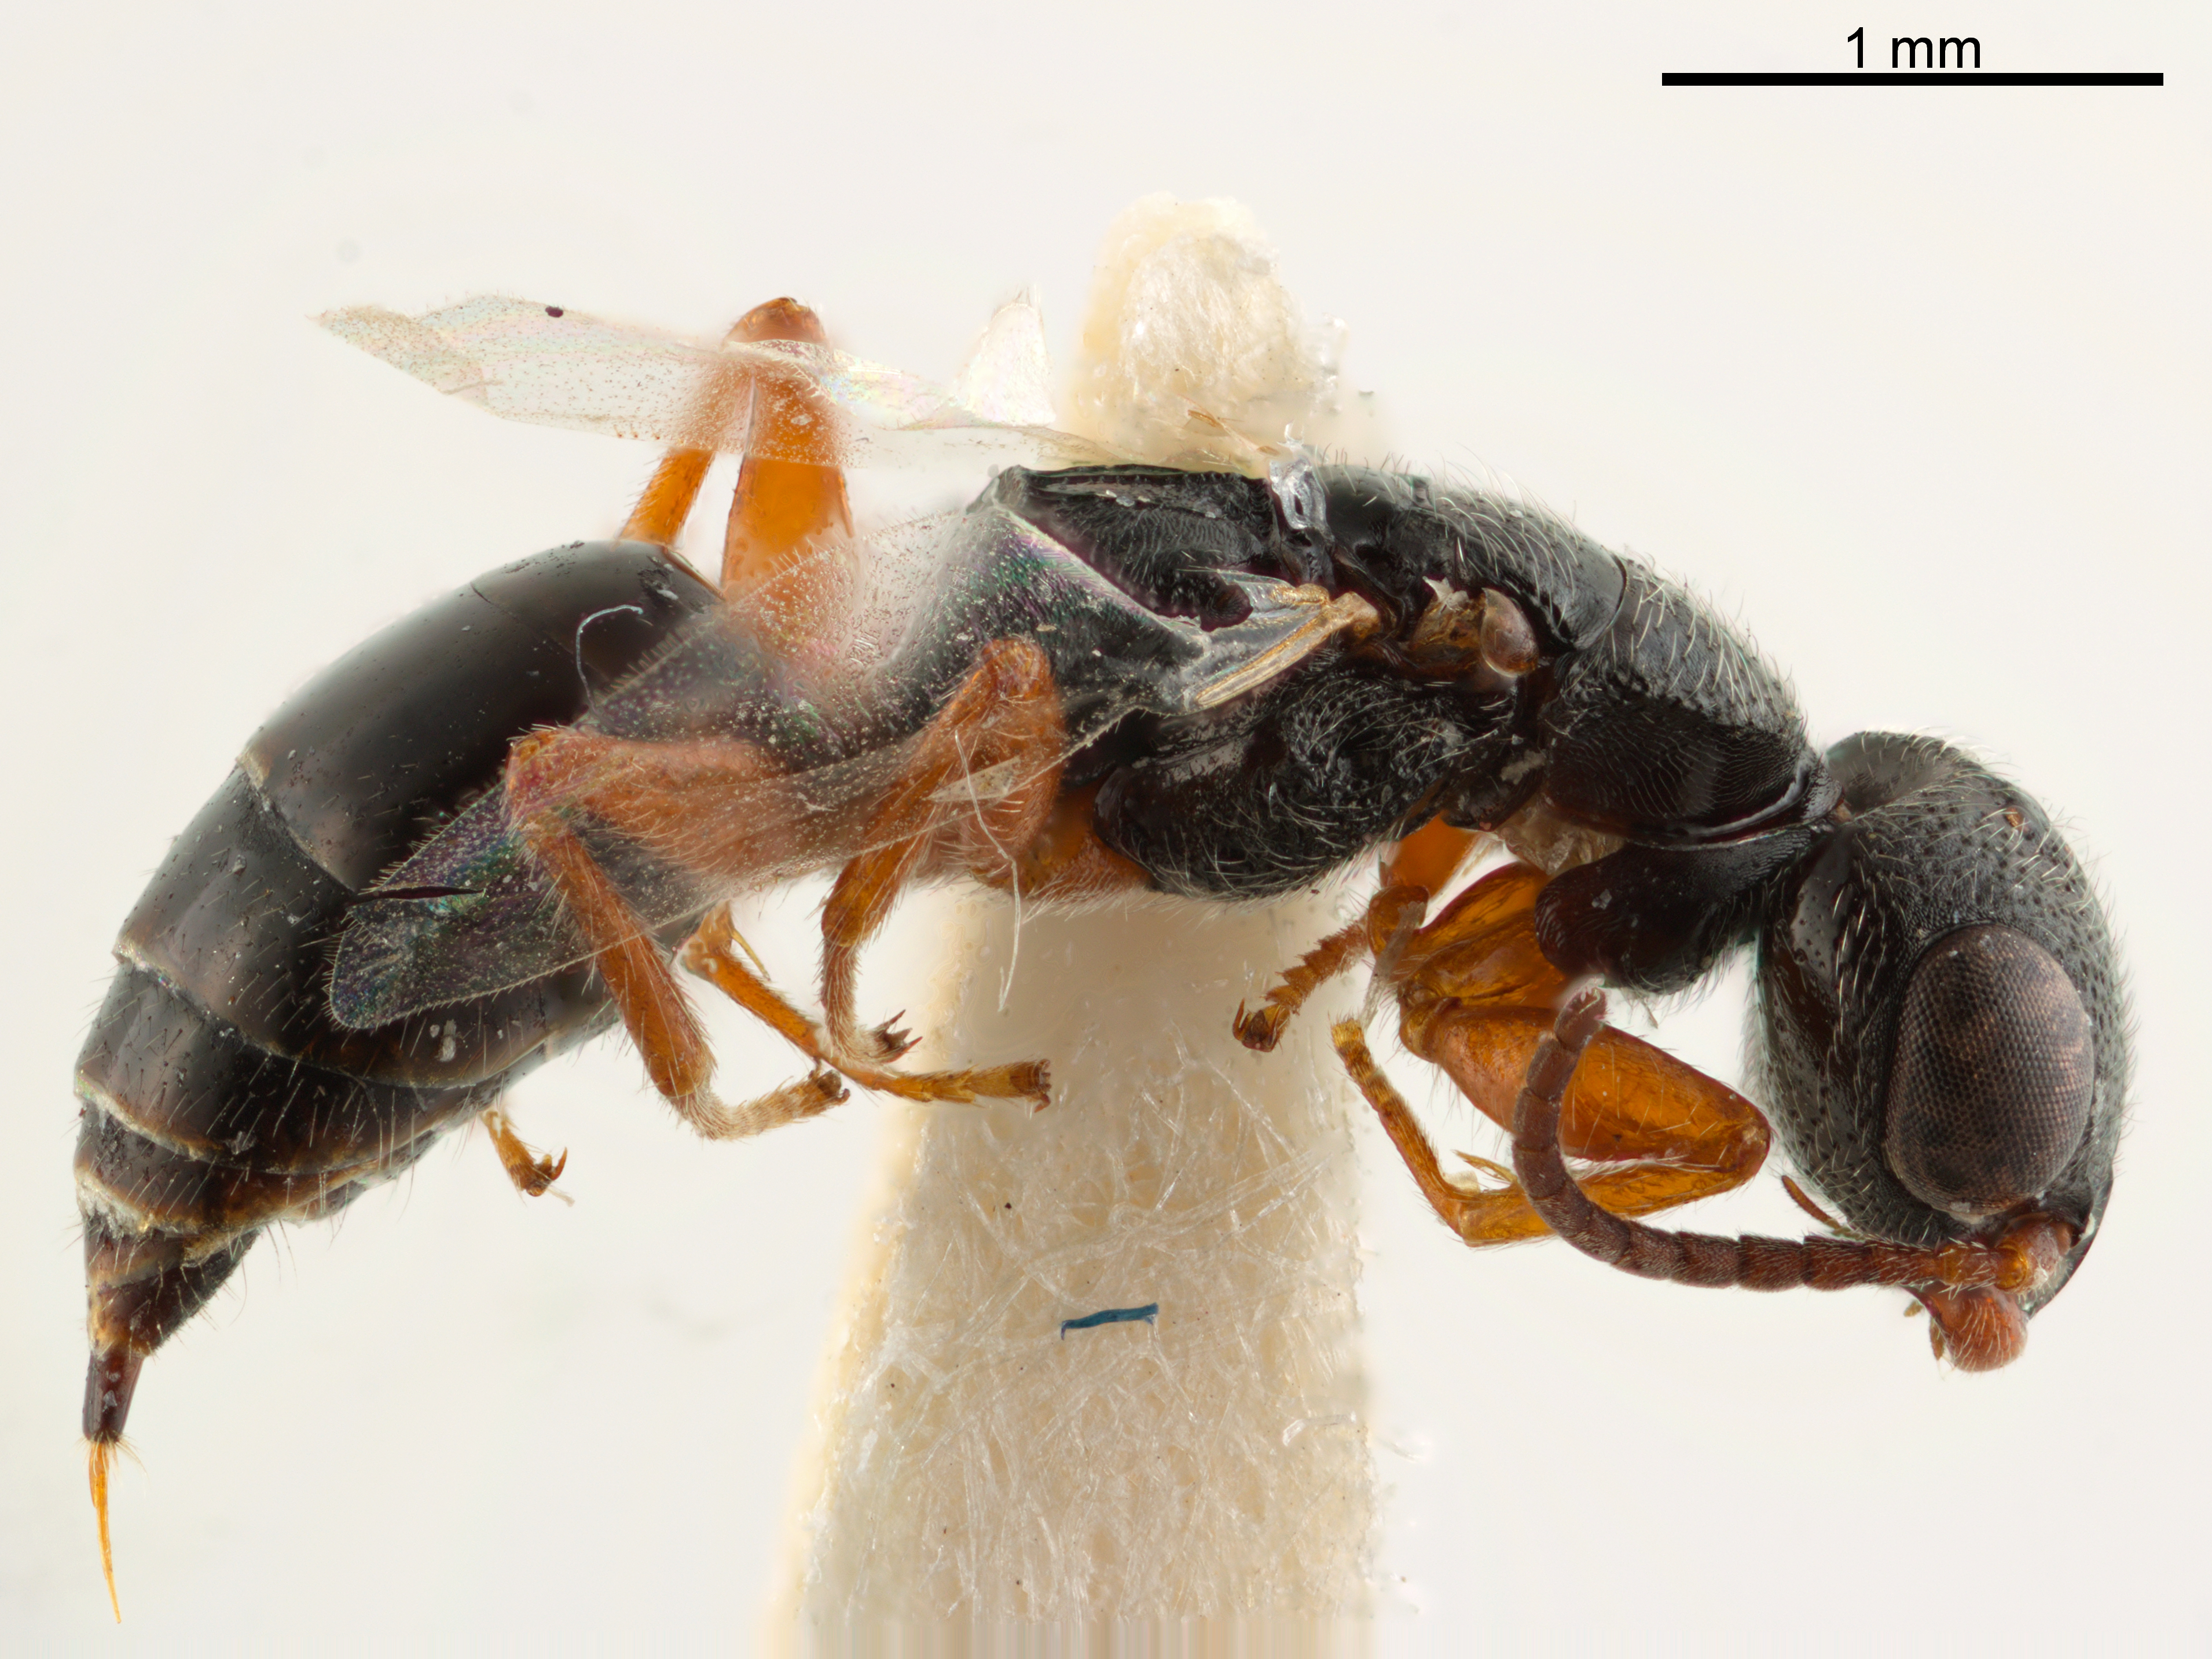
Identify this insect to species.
Odontepyris ventralis
